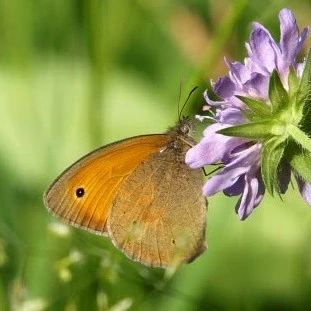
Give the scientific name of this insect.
Maniola jurtina
